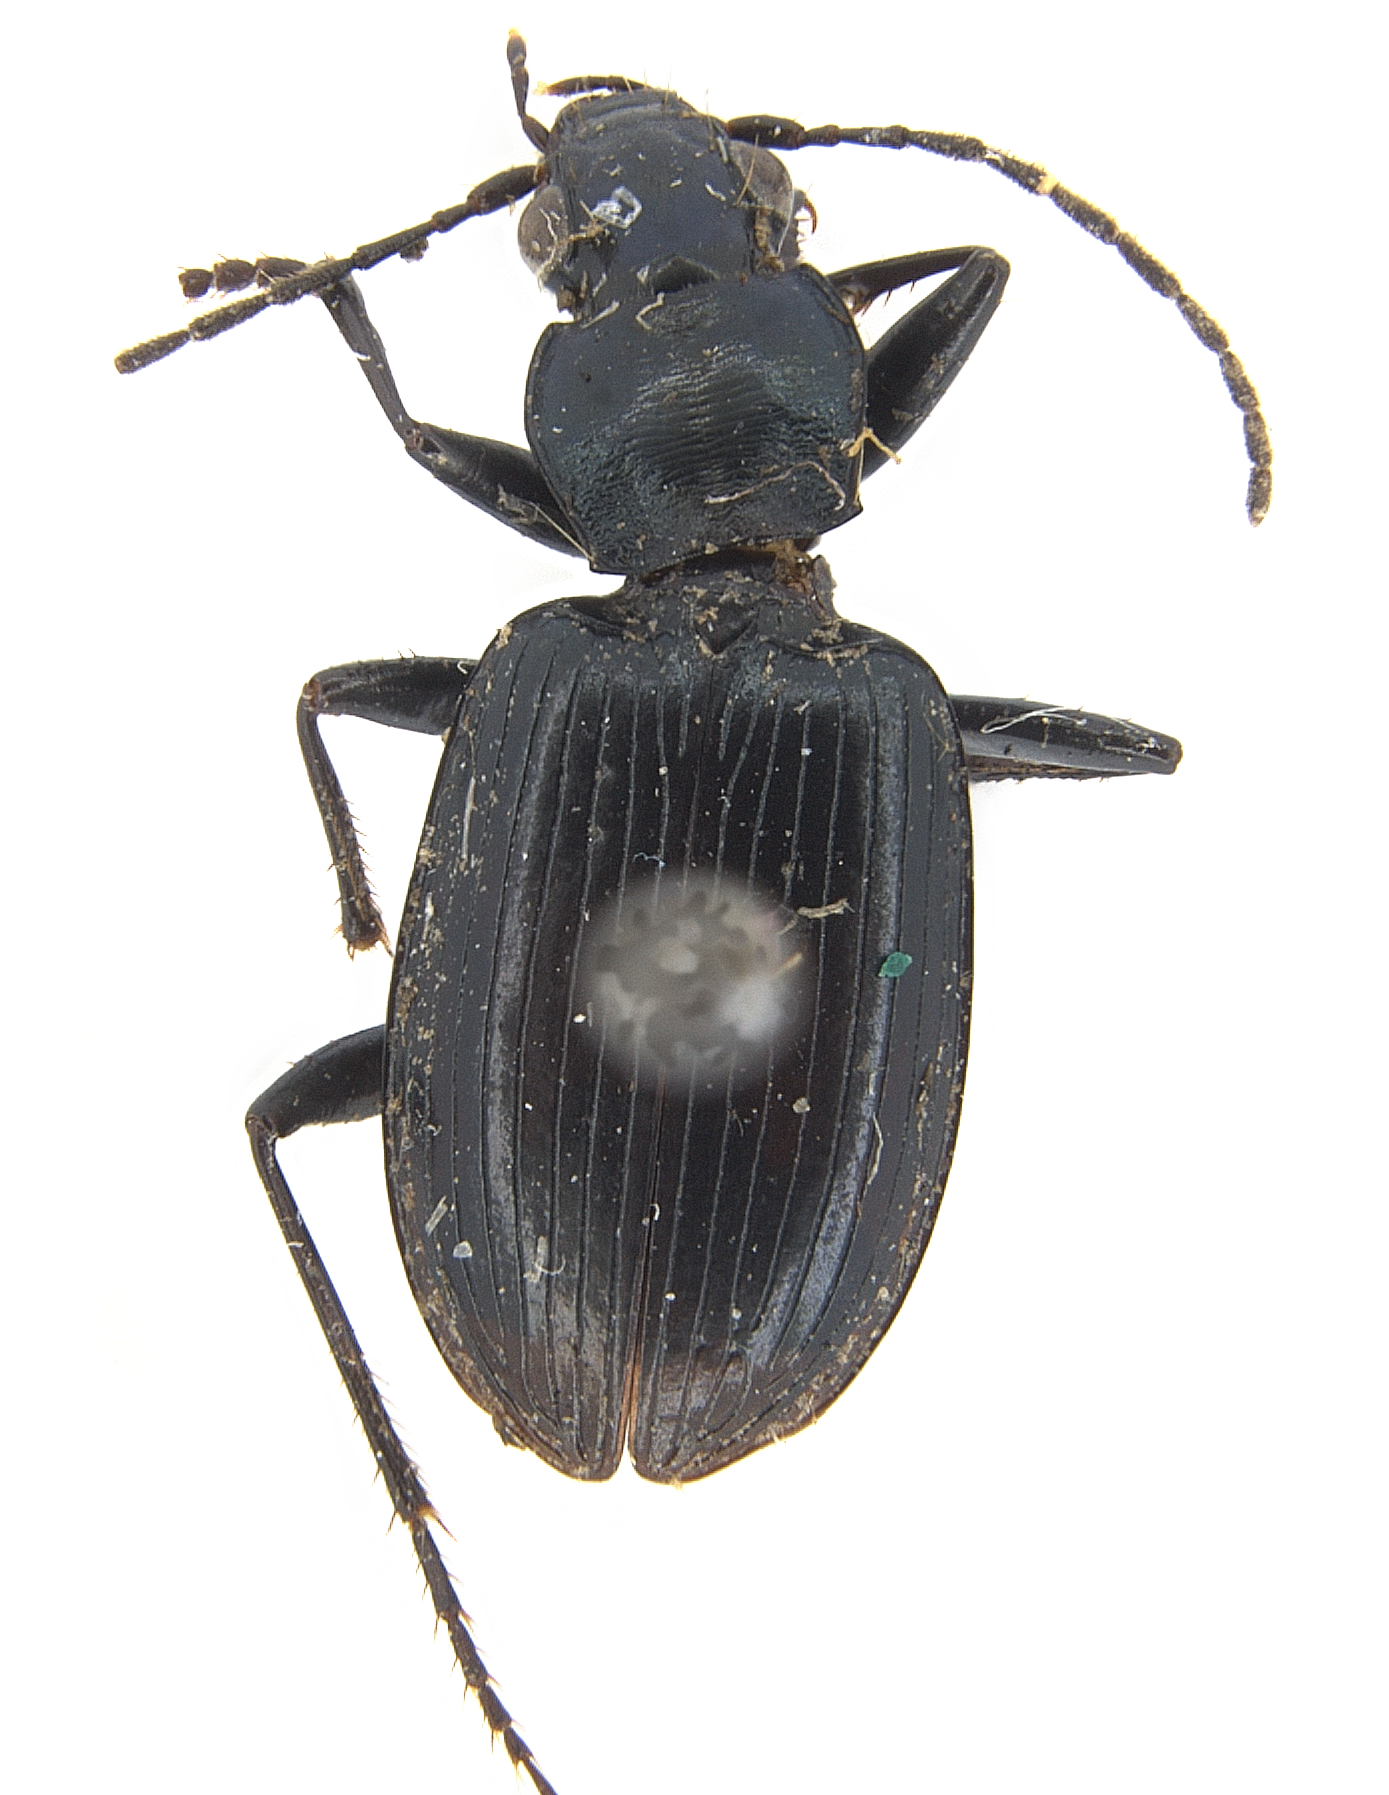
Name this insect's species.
Anchomenus funebris (also Pseudanchus funebris)
